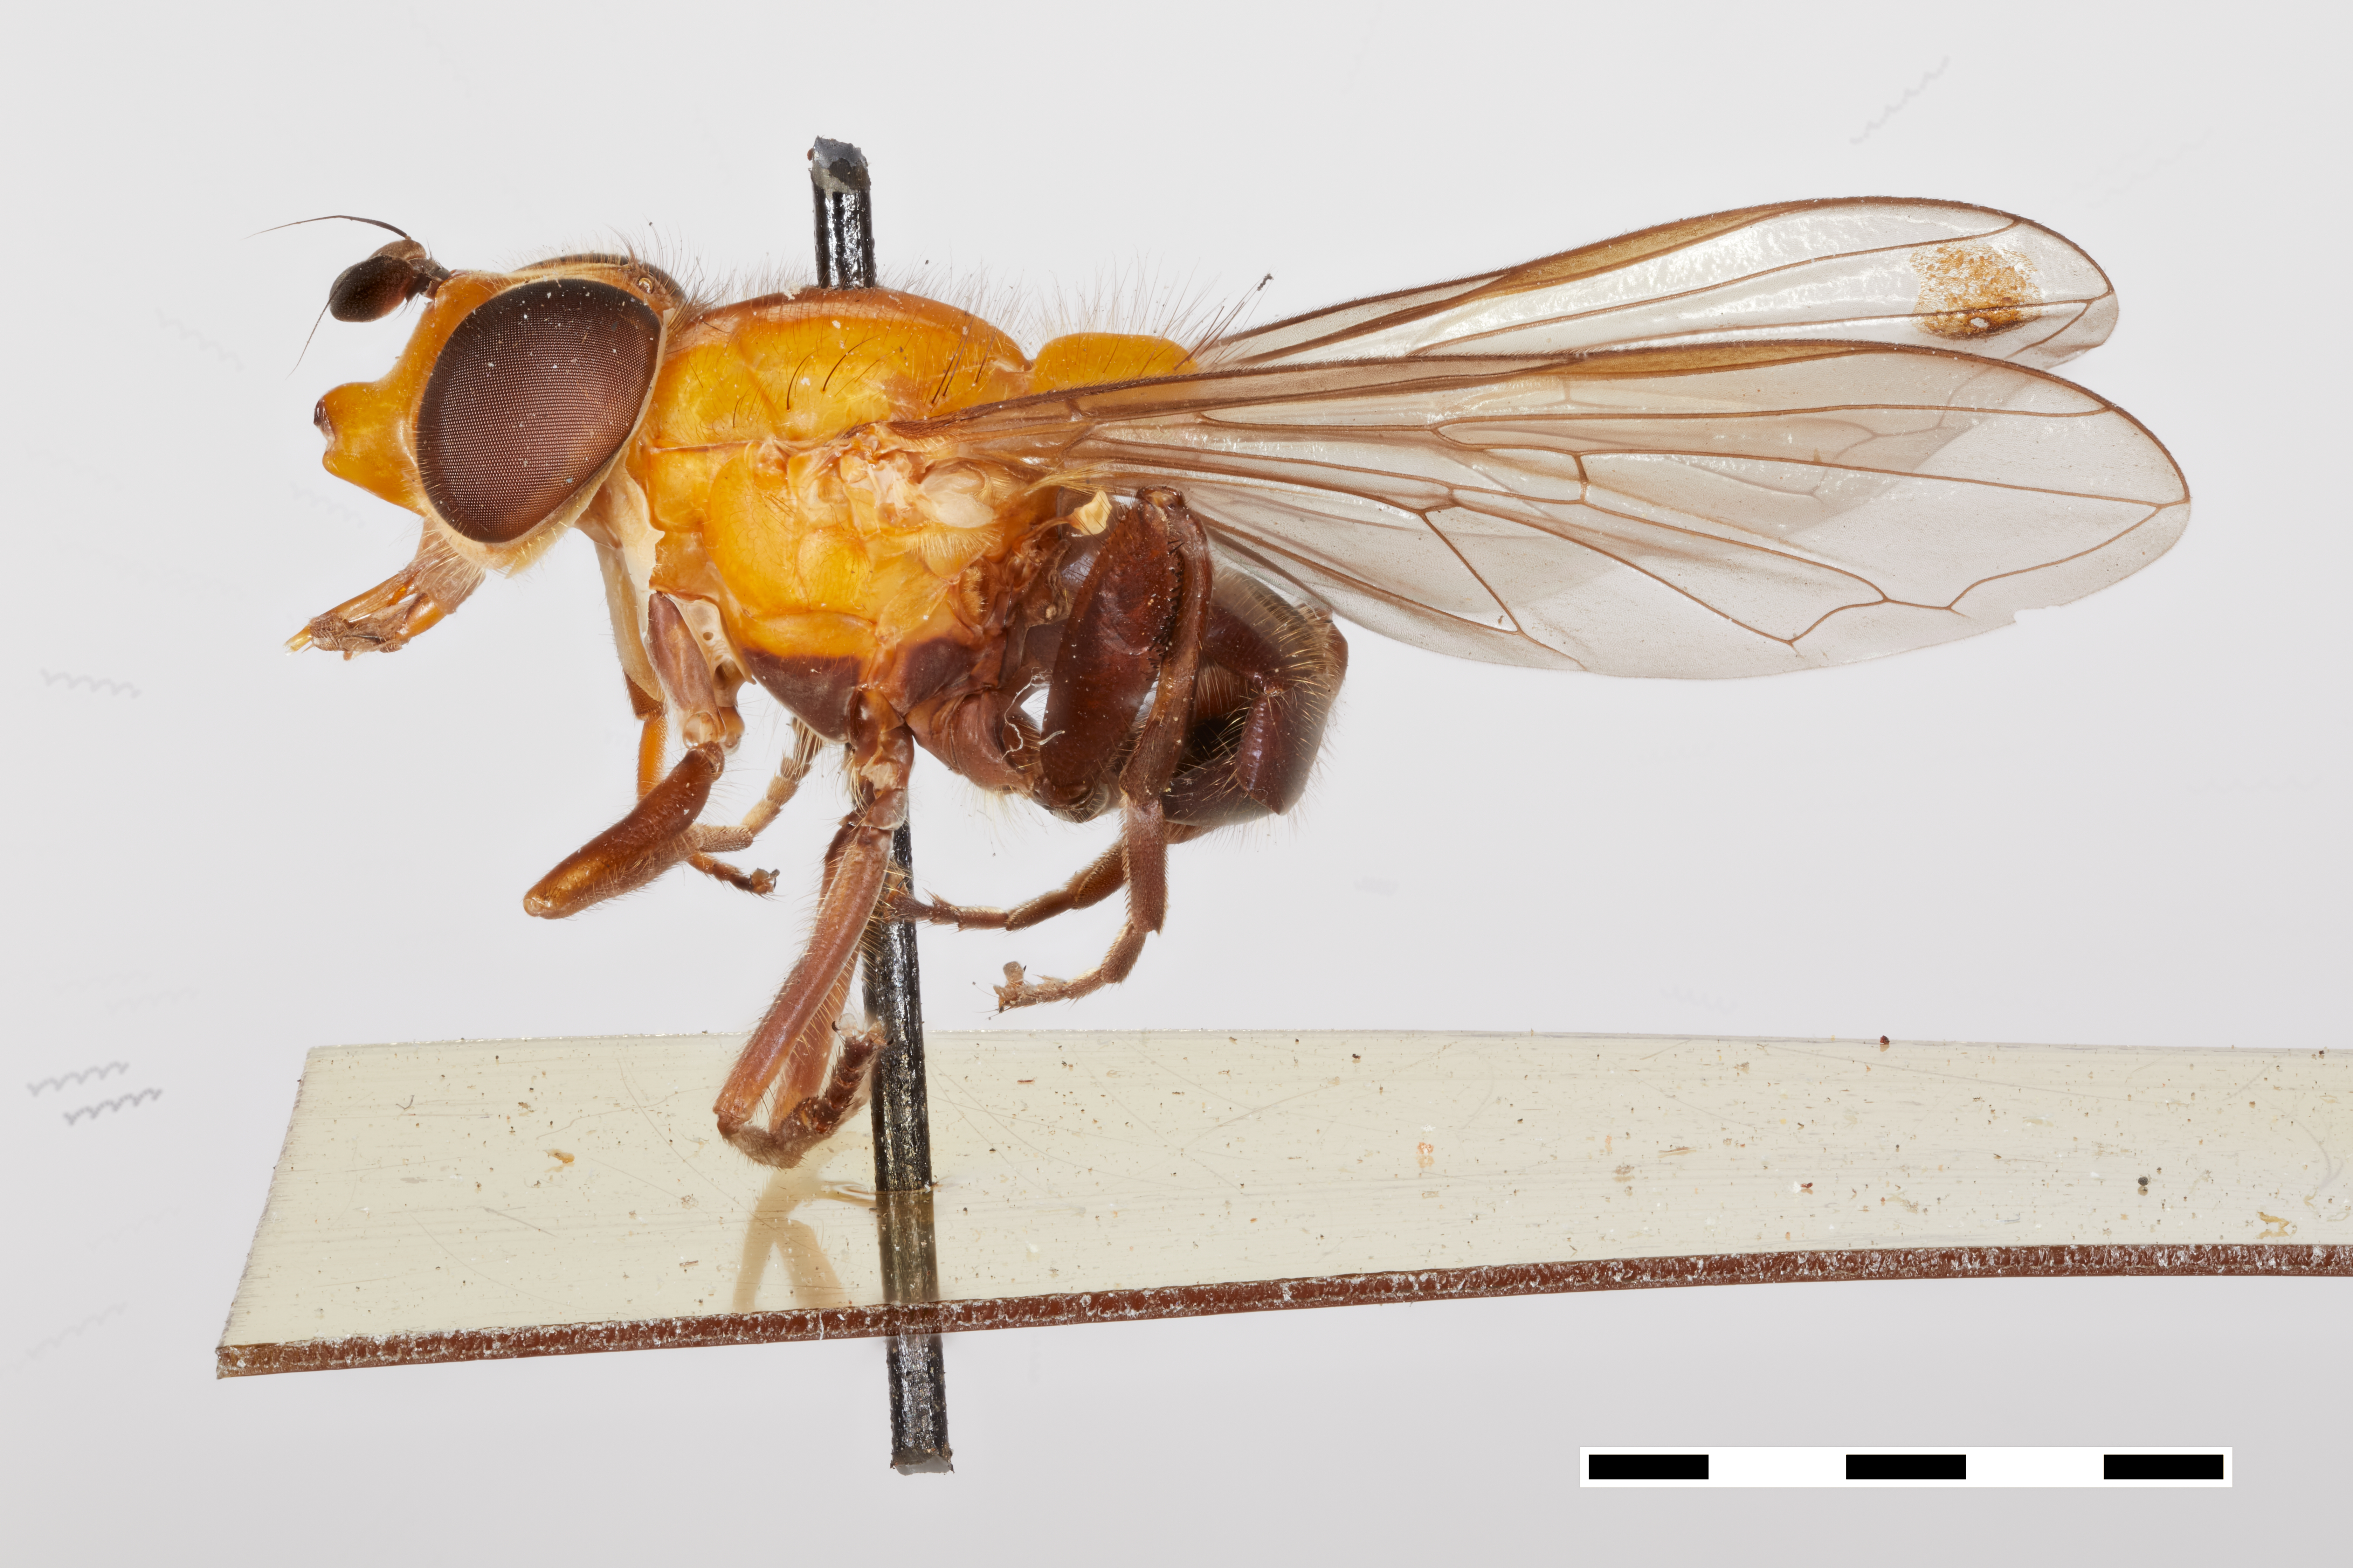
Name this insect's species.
Chilosia bicolor
